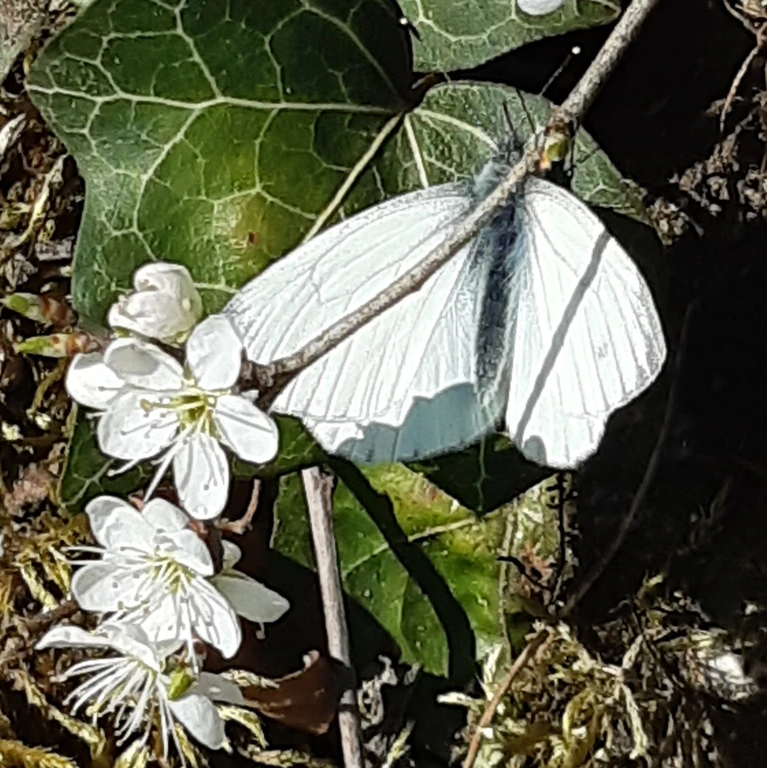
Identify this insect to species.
Pieris napi
